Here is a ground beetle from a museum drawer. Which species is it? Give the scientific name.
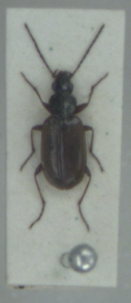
Agonum piceum
